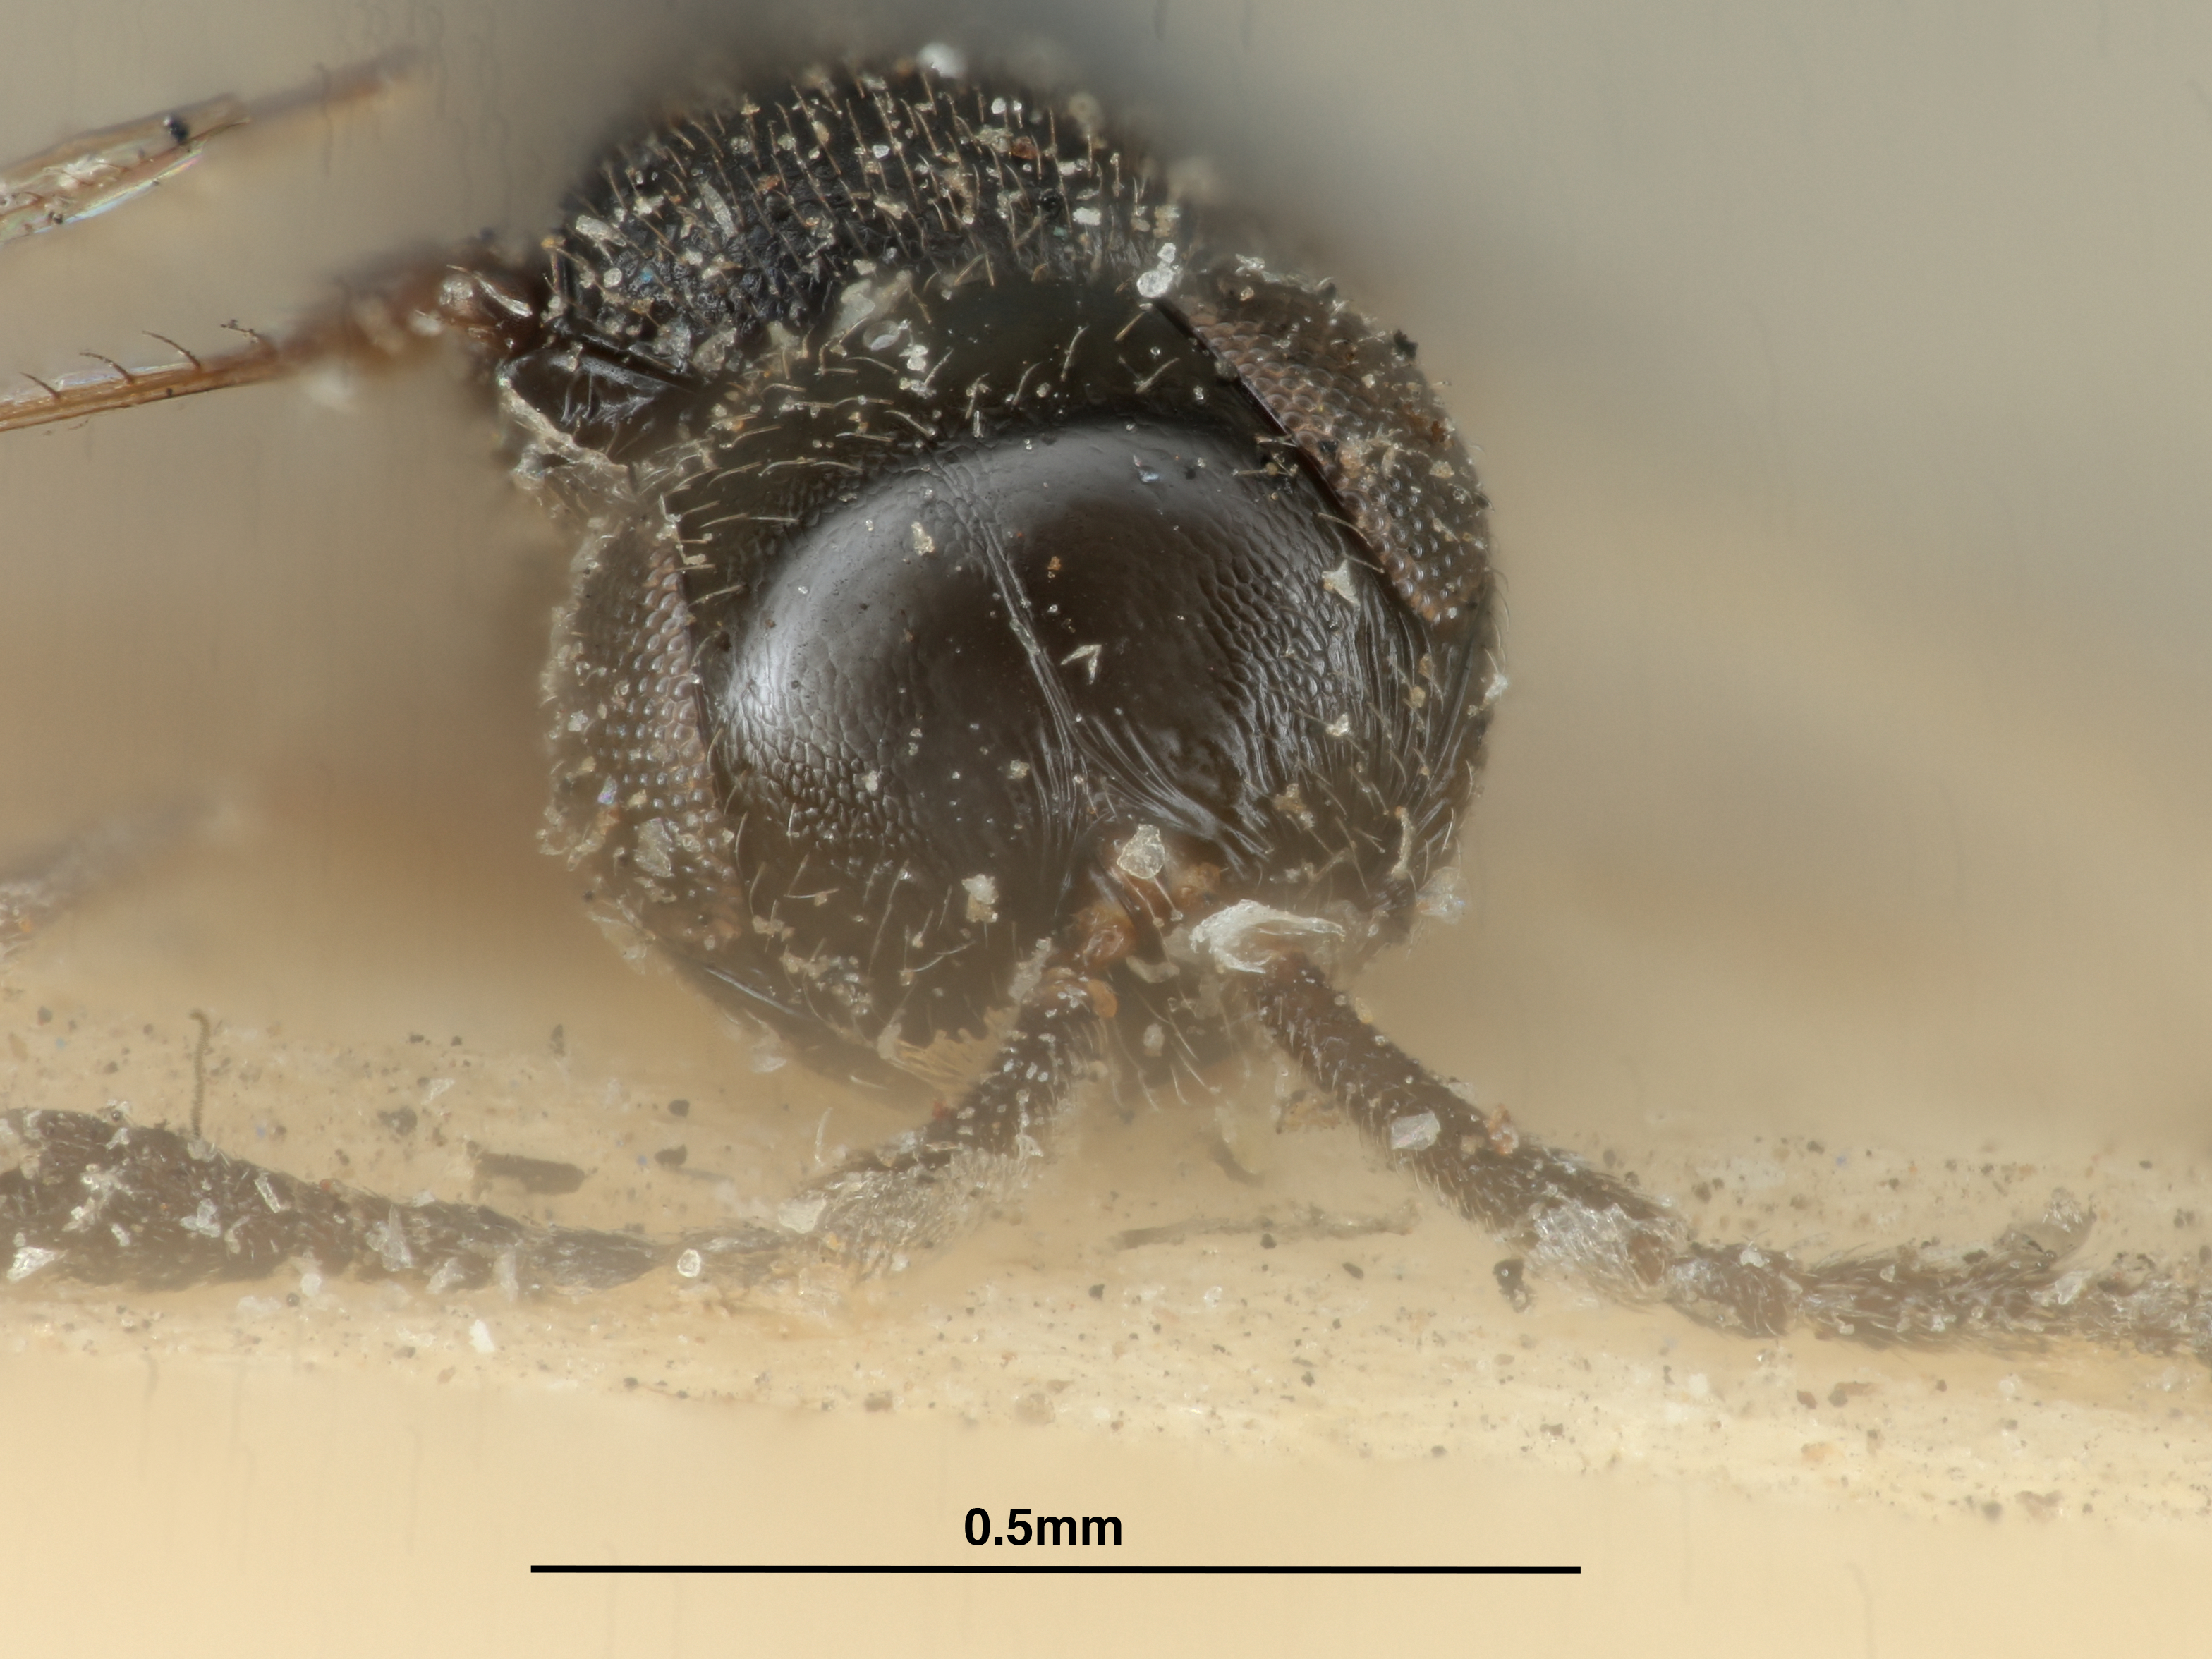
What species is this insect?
Trimorus amabilis
